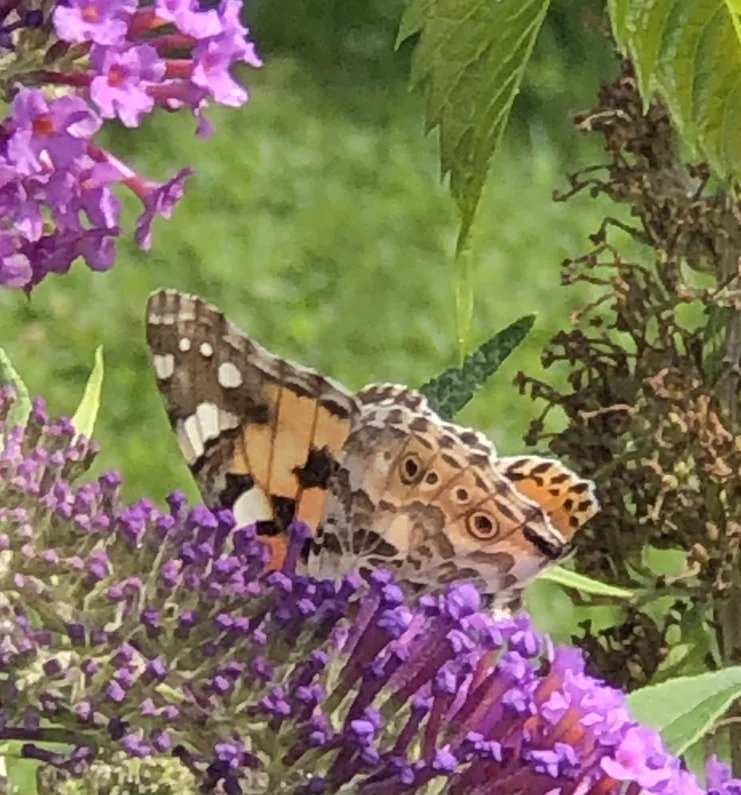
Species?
Vanessa cardui
